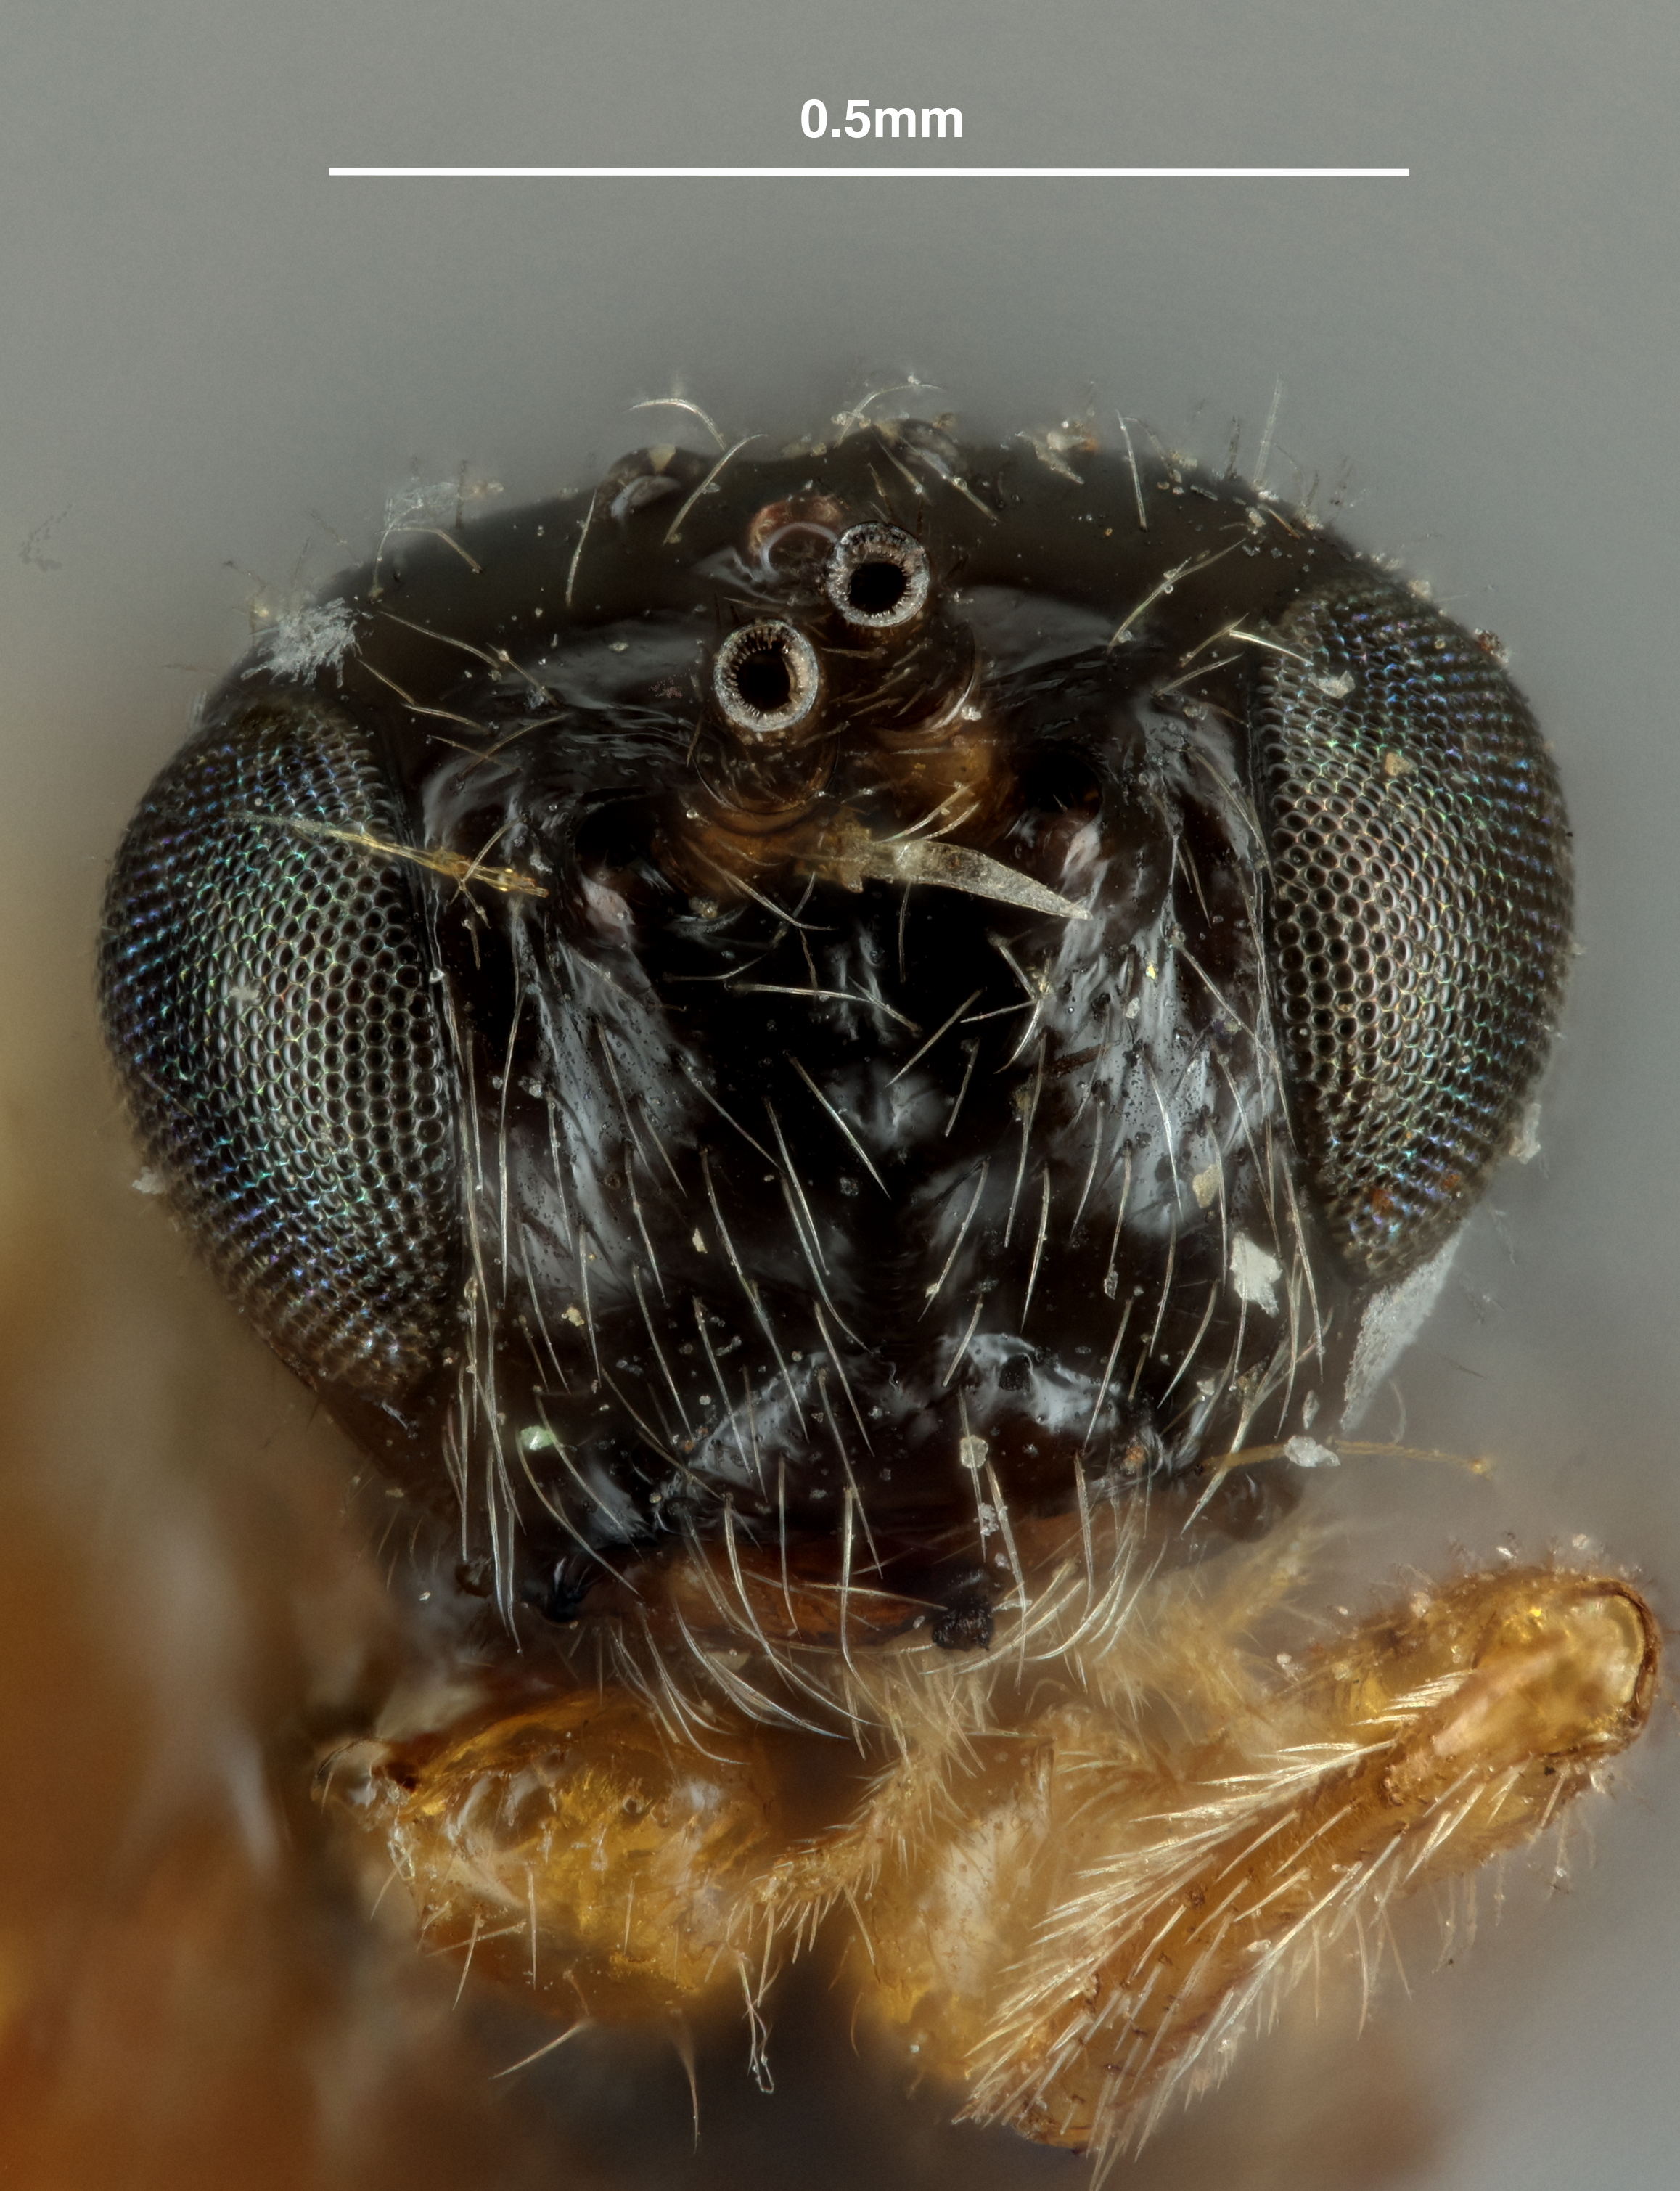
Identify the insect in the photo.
Opius andigenis
